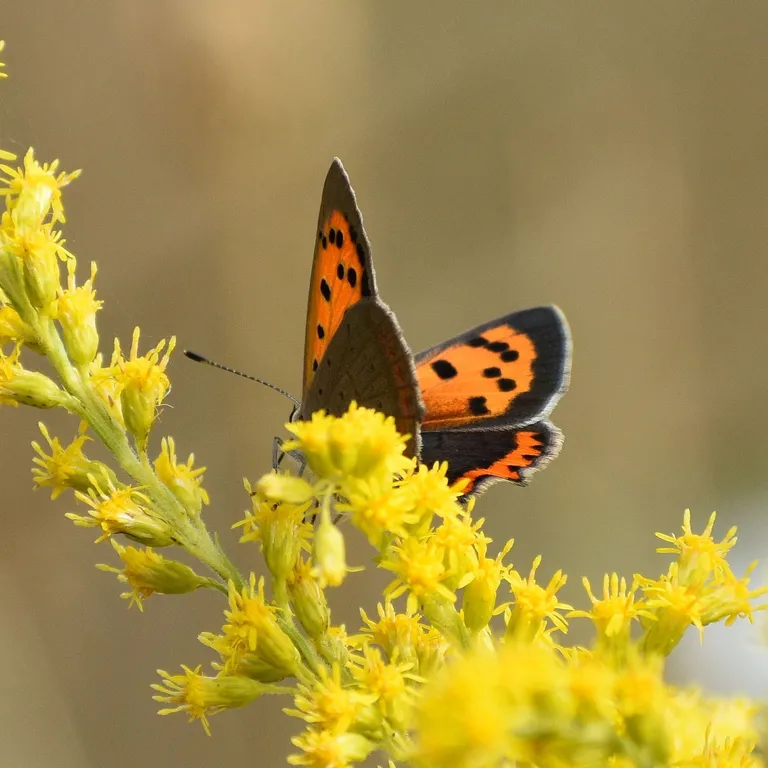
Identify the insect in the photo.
Lycaena phlaeas
